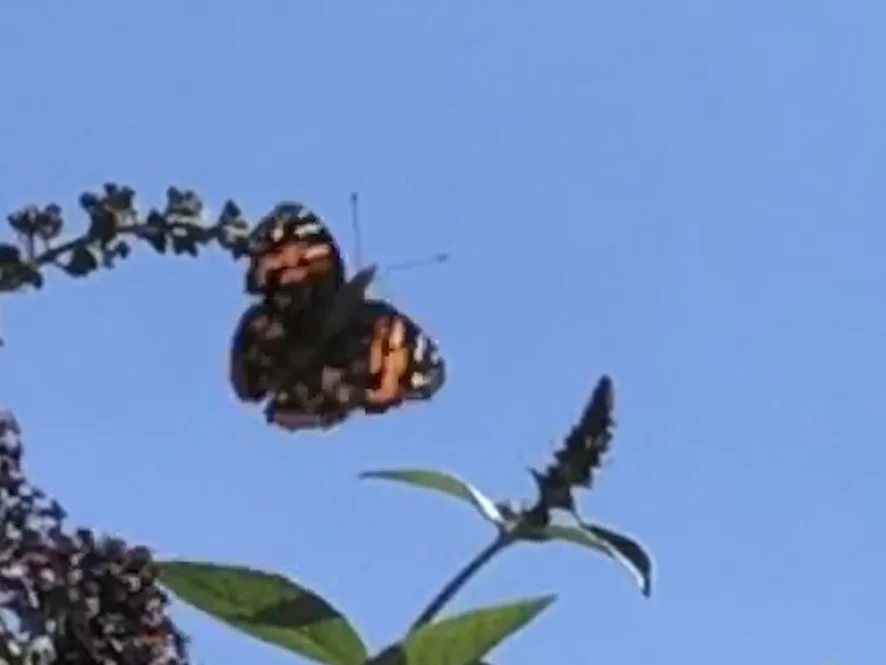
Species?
Vanessa cardui
